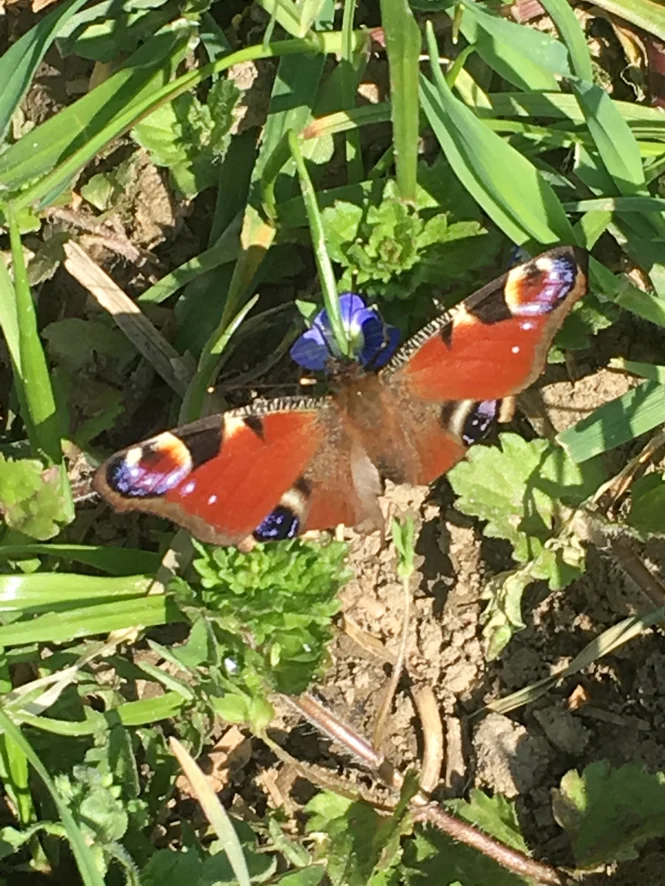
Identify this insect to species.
Aglais io
